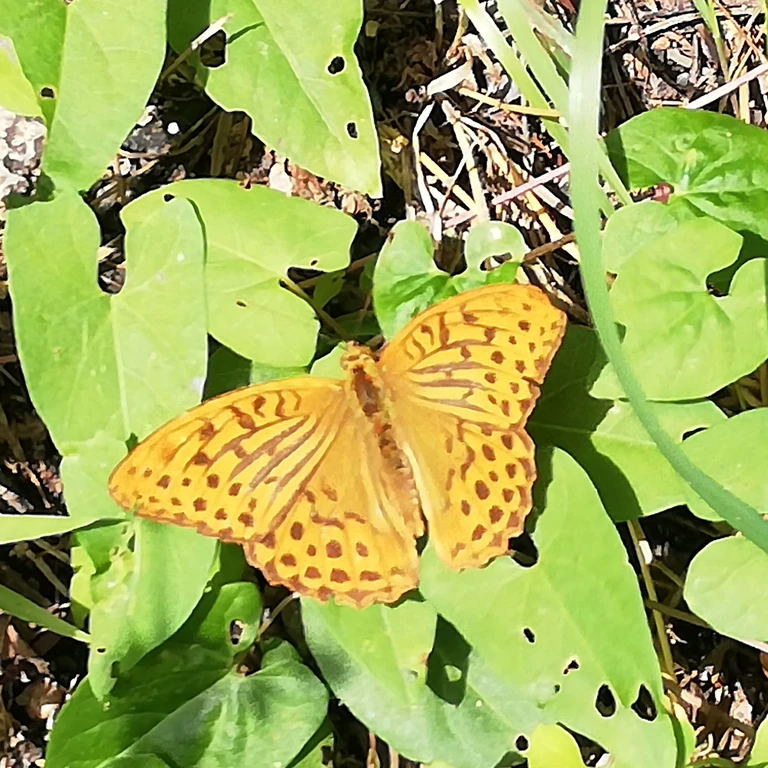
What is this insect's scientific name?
Argynnis paphia
